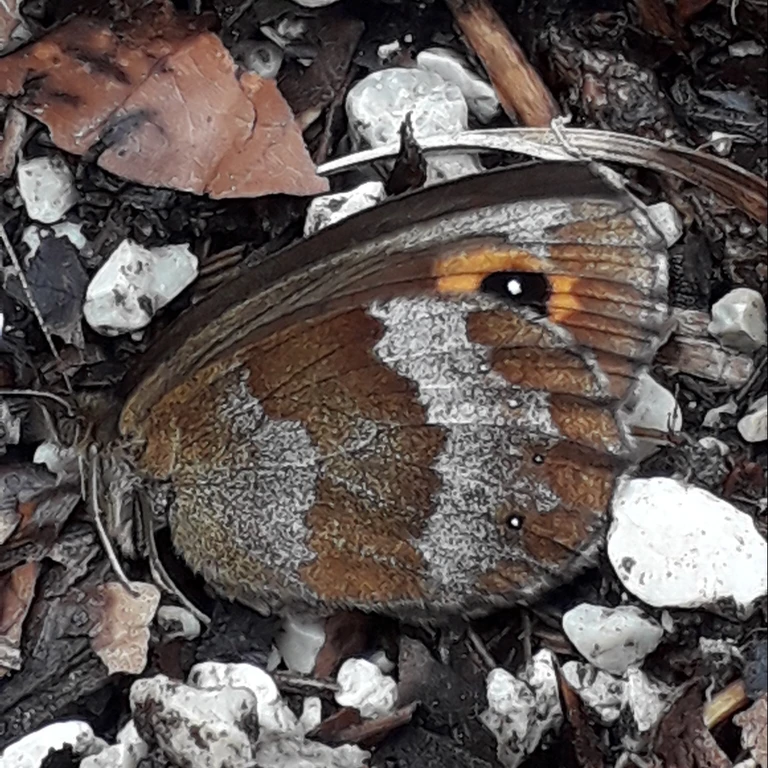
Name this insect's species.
Erebia aethiops
